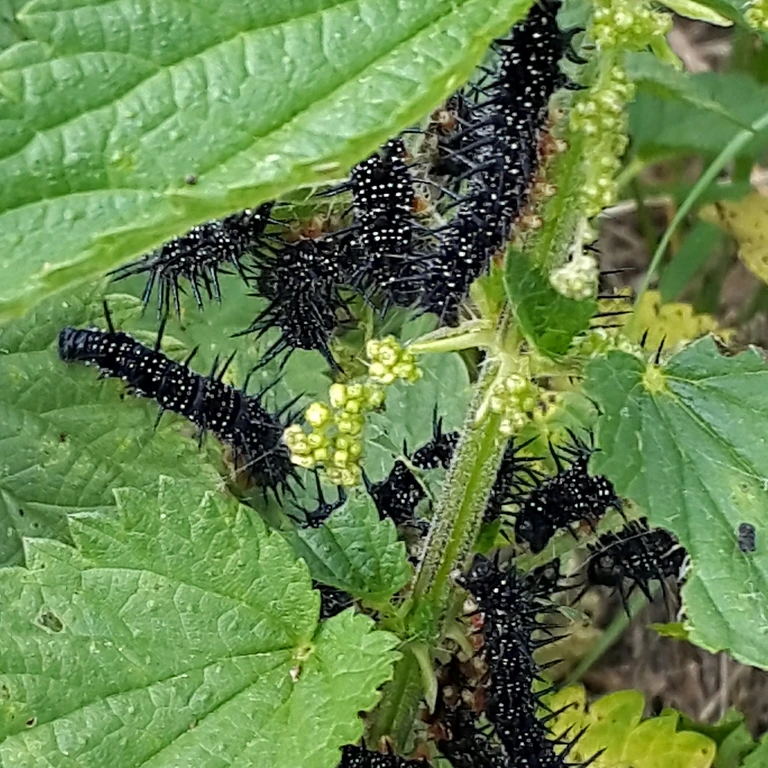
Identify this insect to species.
Aglais io
